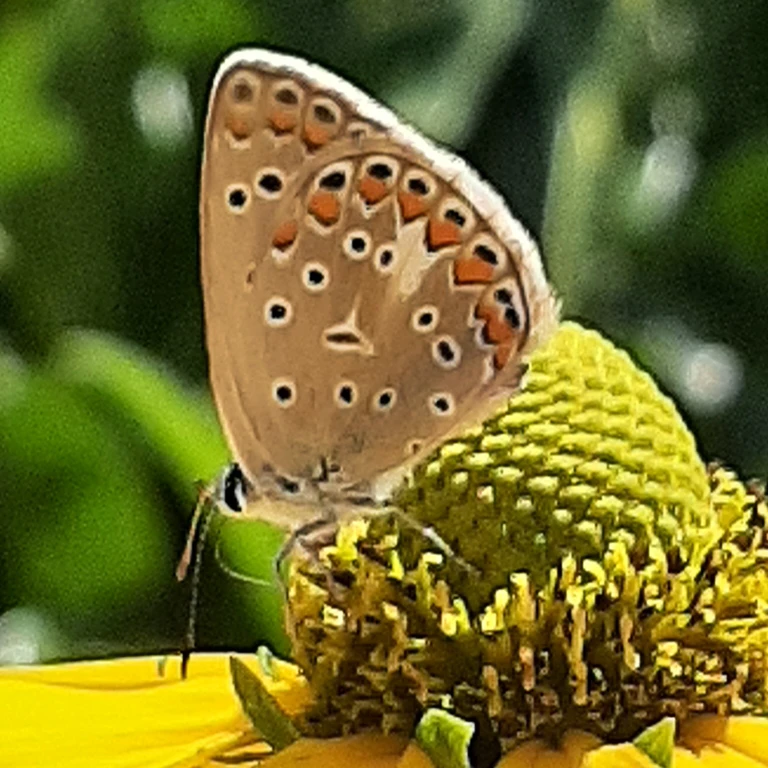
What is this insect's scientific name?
Polyommatus icarus
